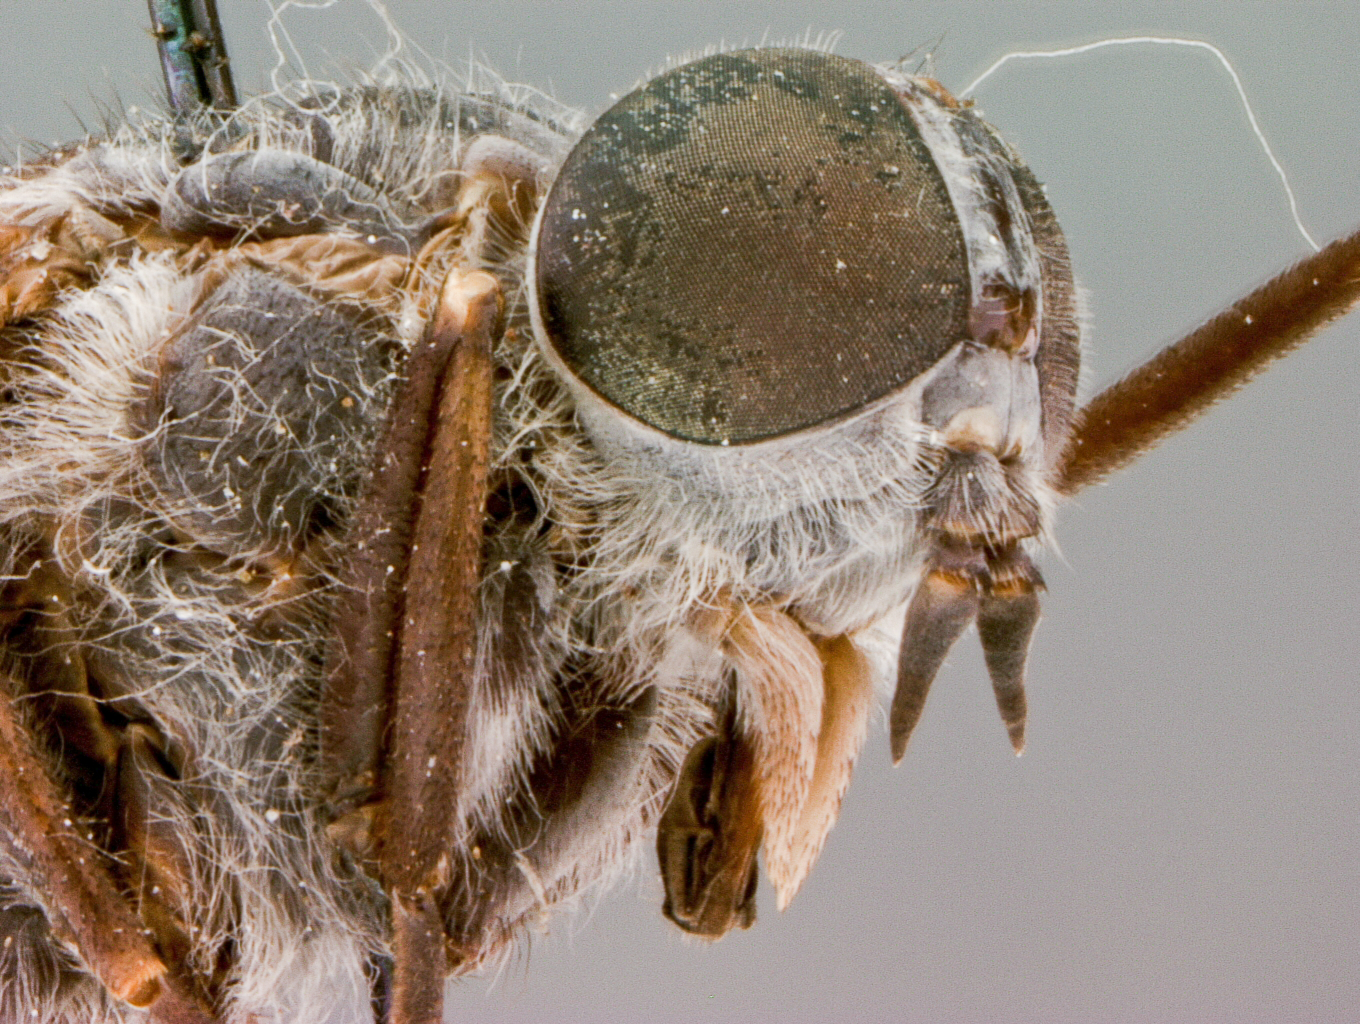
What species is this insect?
Tabanus boreus
